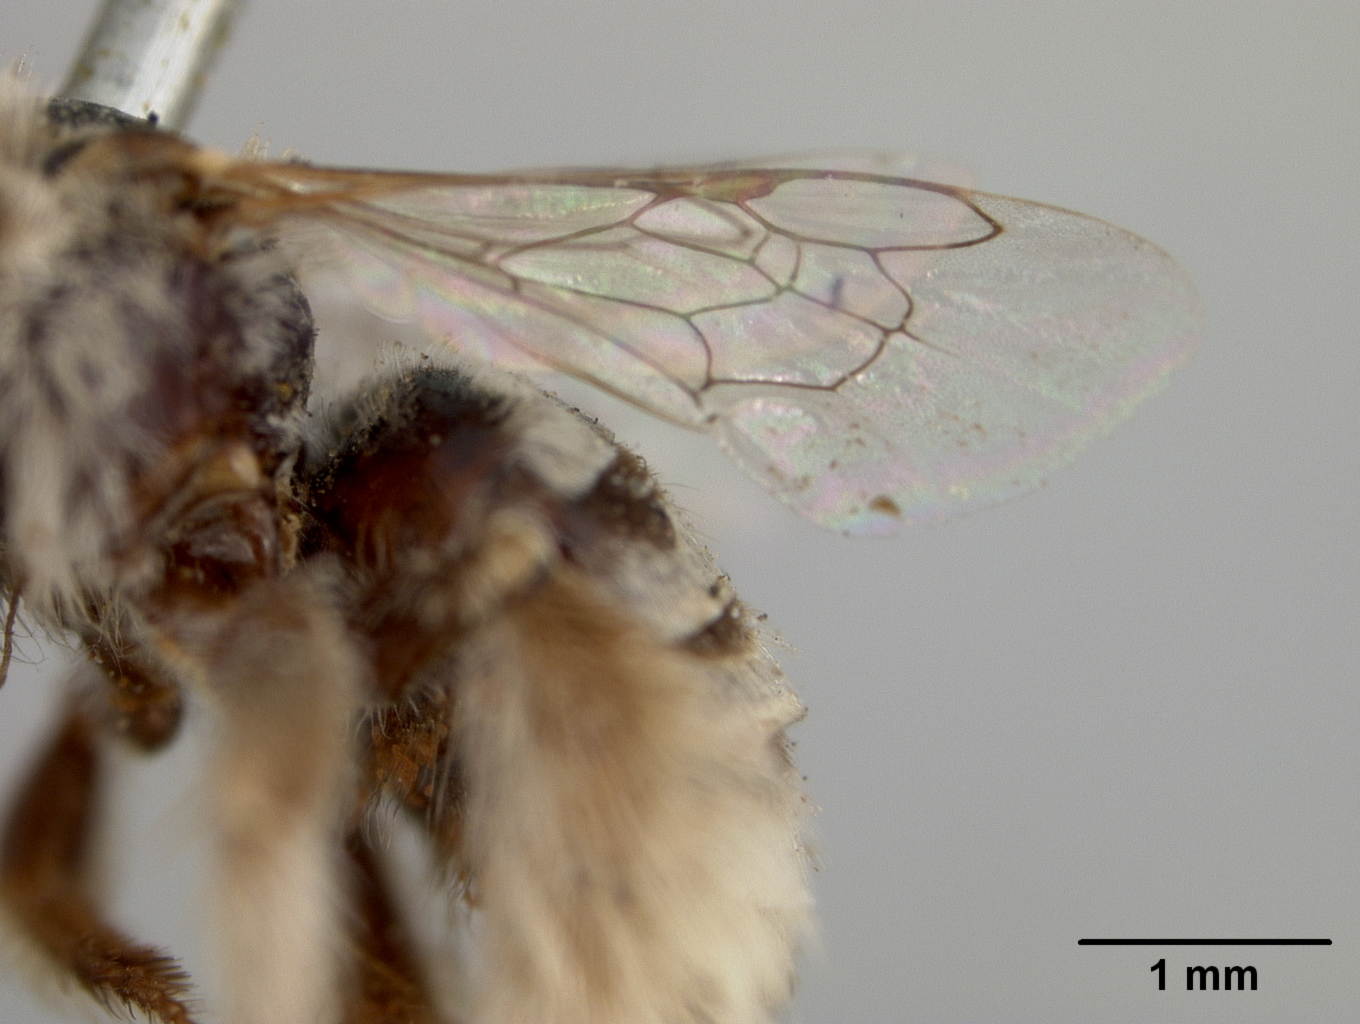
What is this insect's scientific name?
Diadasiella coquilletti
